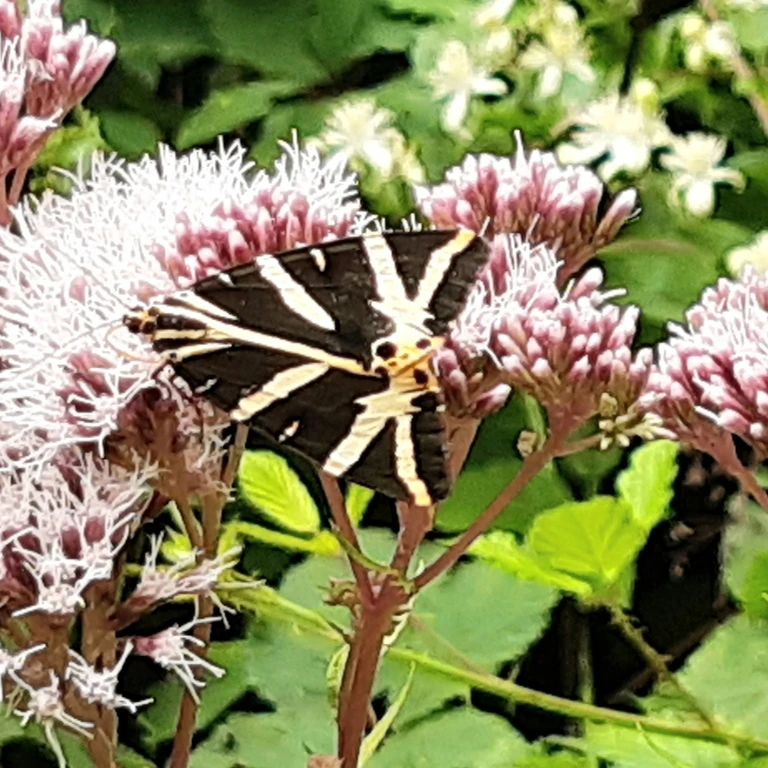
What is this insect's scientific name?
Euplagia quadripunctaria
